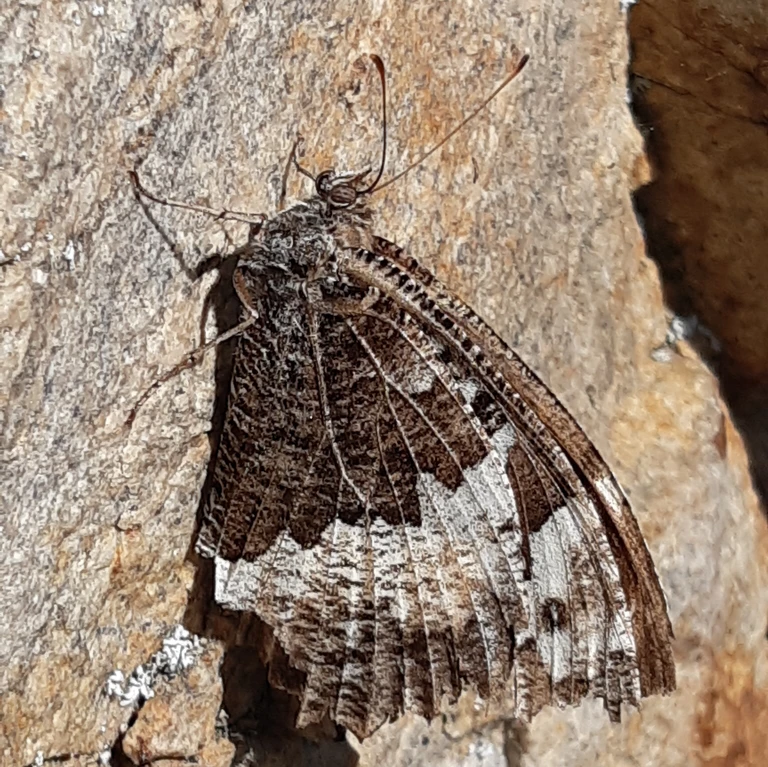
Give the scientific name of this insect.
Brintesia circe
